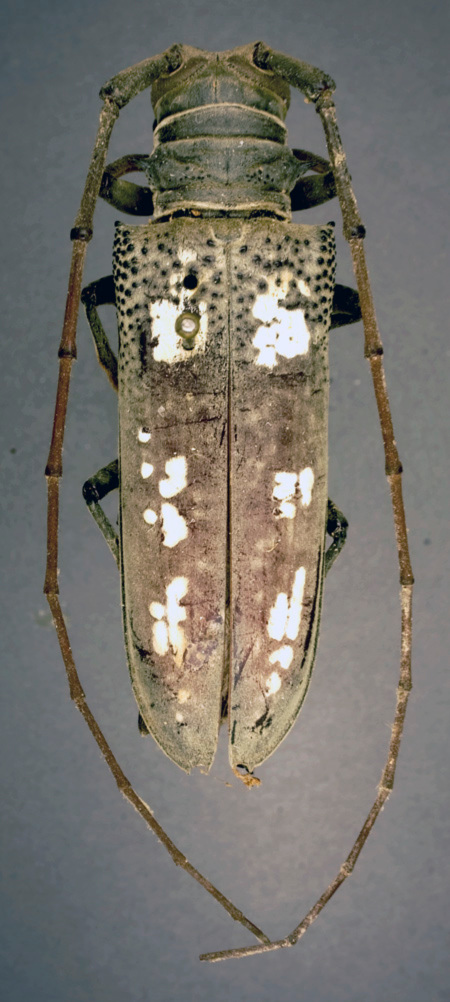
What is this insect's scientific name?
Apriona irma
